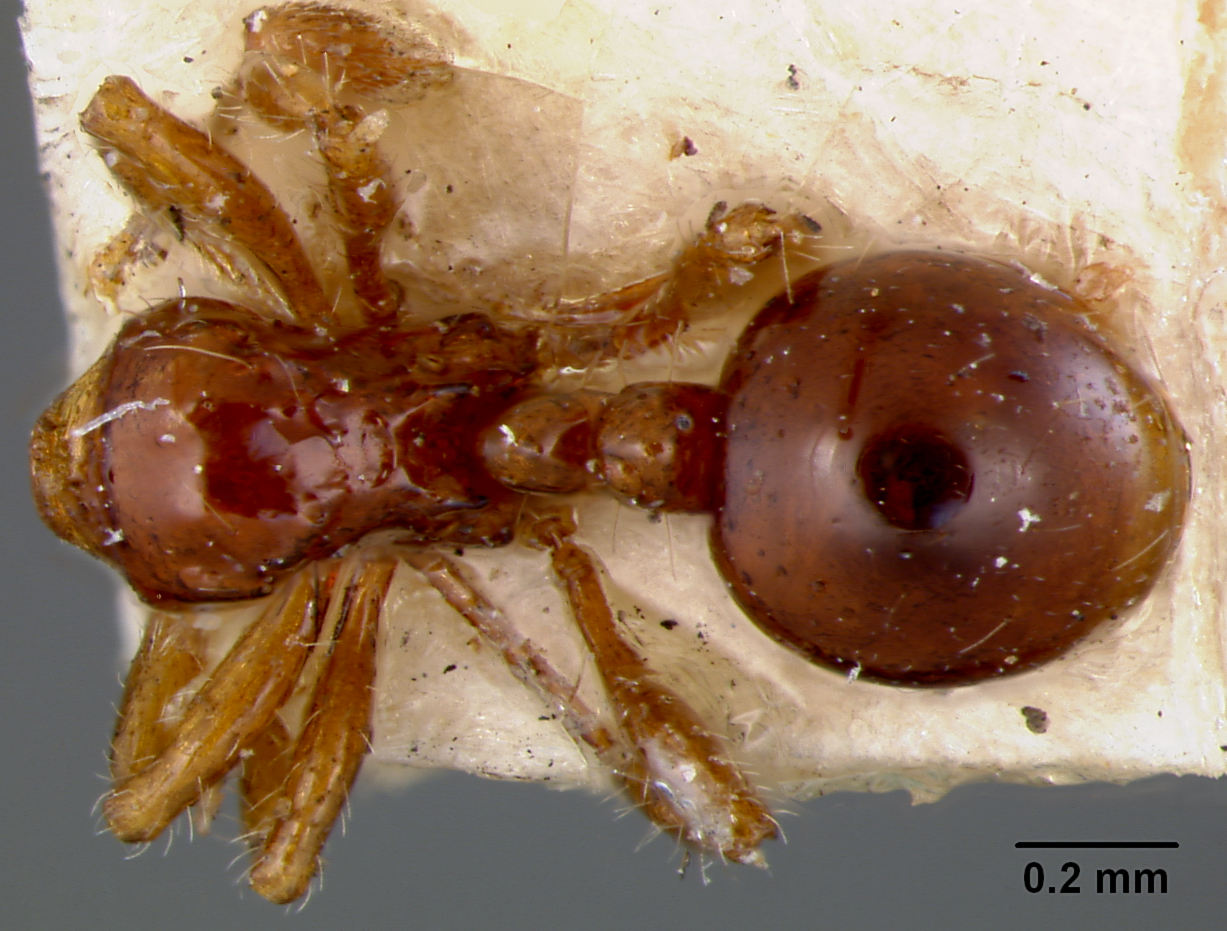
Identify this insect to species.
Pristomyrmex pegasus
